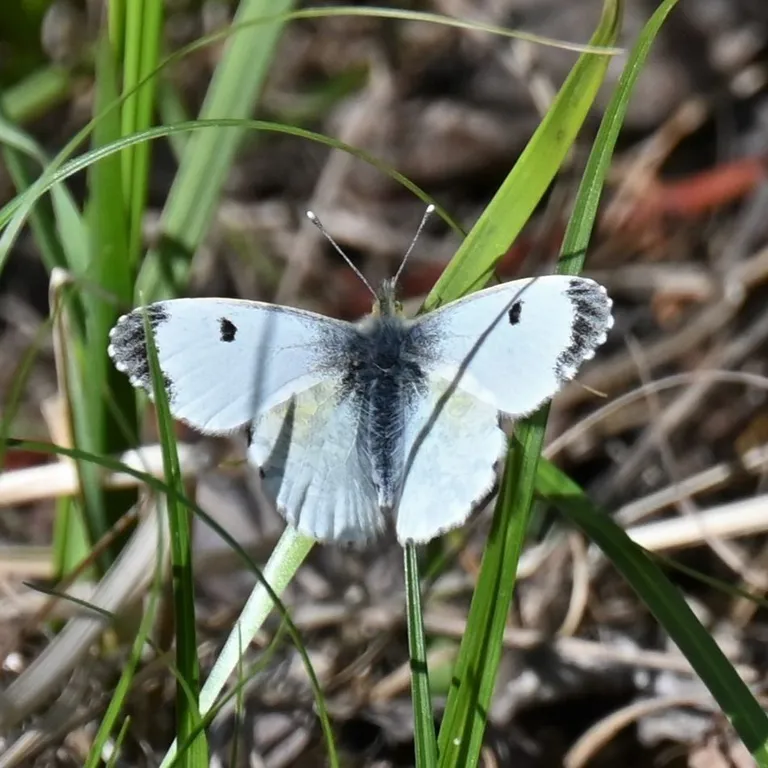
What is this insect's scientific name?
Anthocharis cardamines
